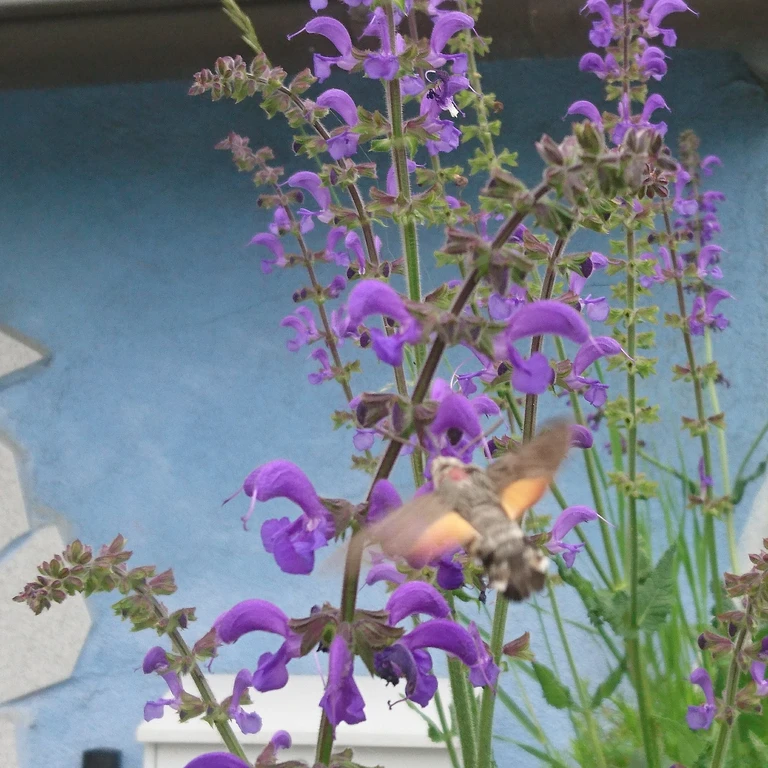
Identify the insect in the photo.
Macroglossum stellatarum
